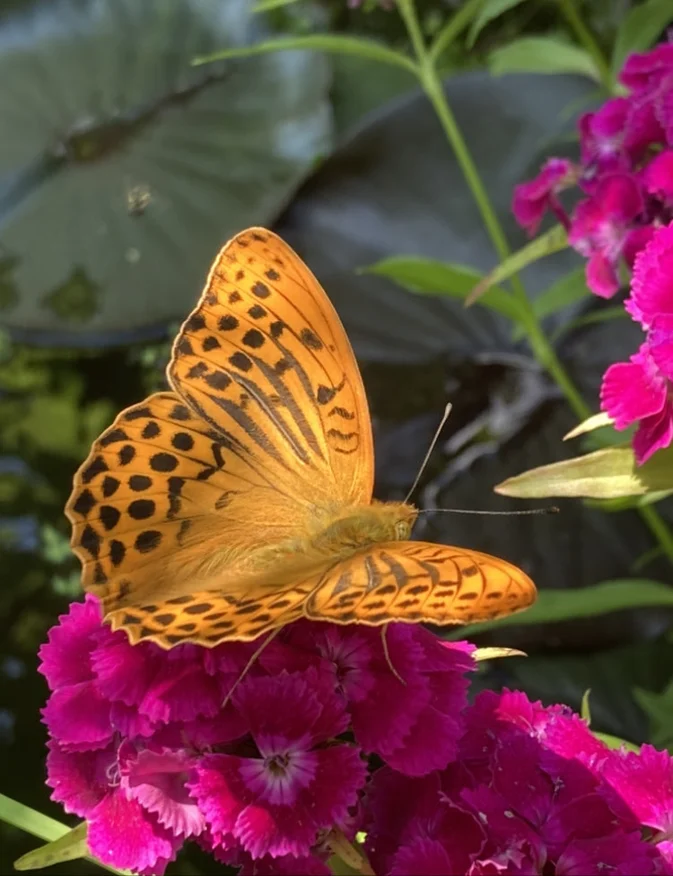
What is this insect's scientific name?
Argynnis paphia
